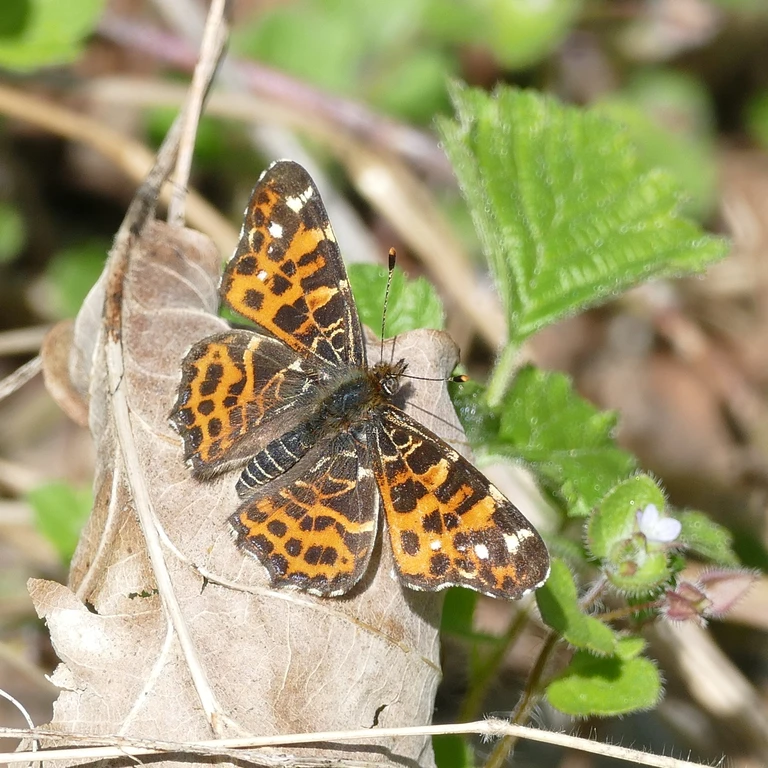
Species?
Araschnia levana
